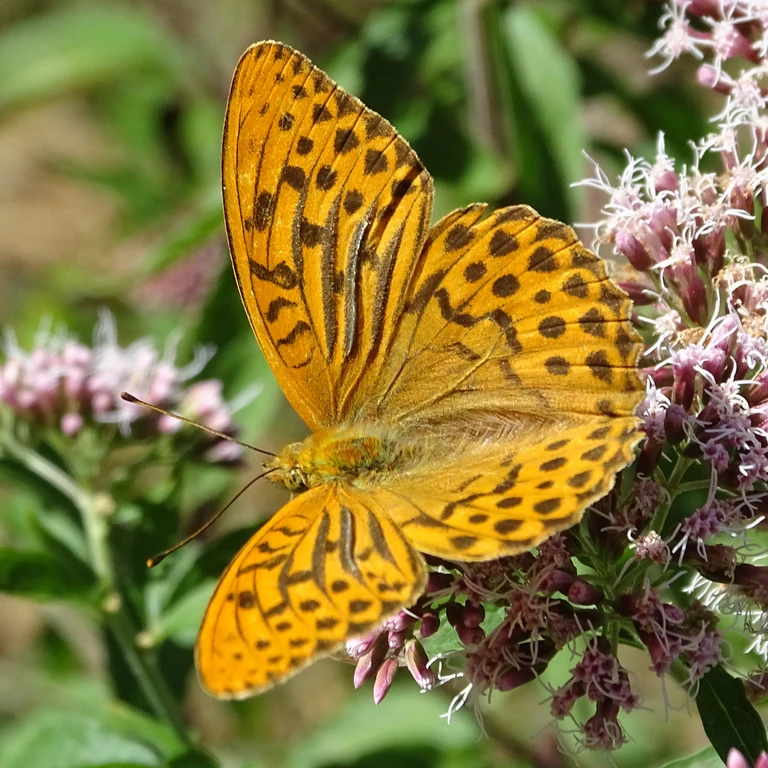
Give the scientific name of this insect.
Argynnis paphia
